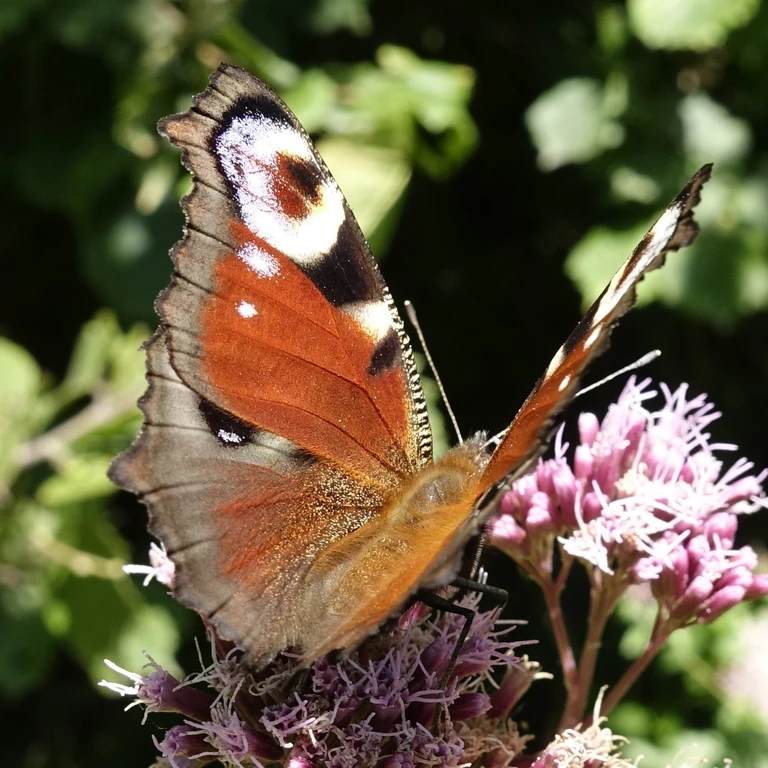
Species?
Aglais io
